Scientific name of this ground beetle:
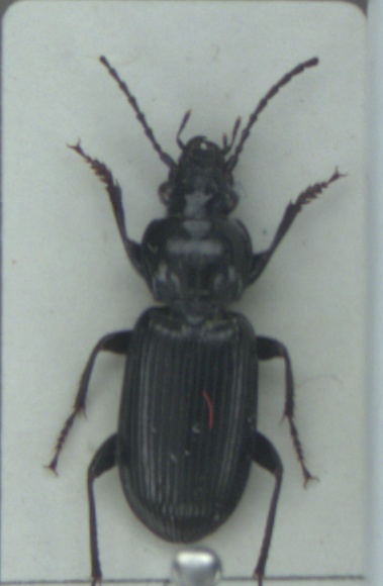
Pterostichus nigrita
